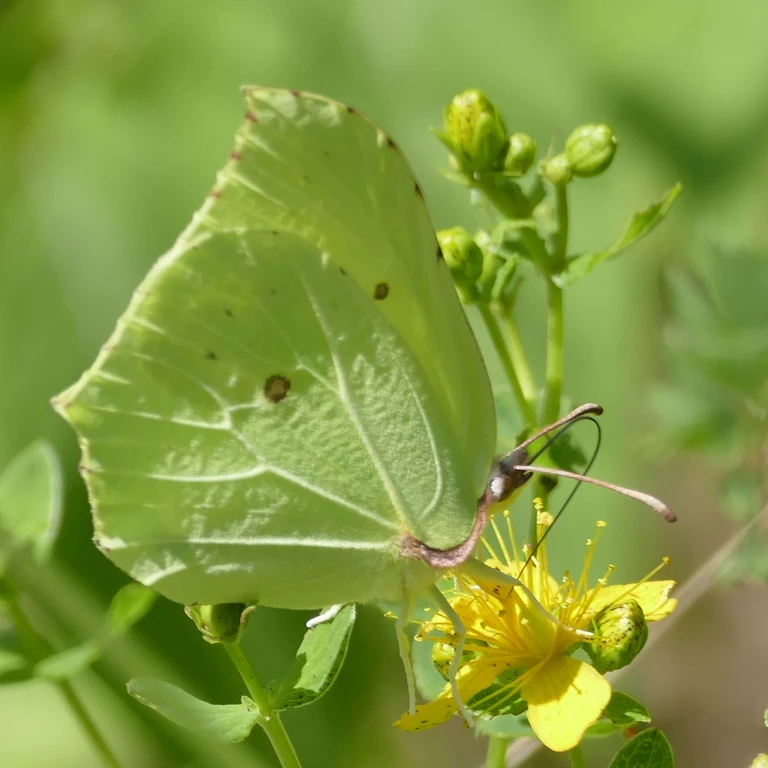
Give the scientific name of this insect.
Gonepteryx rhamni
